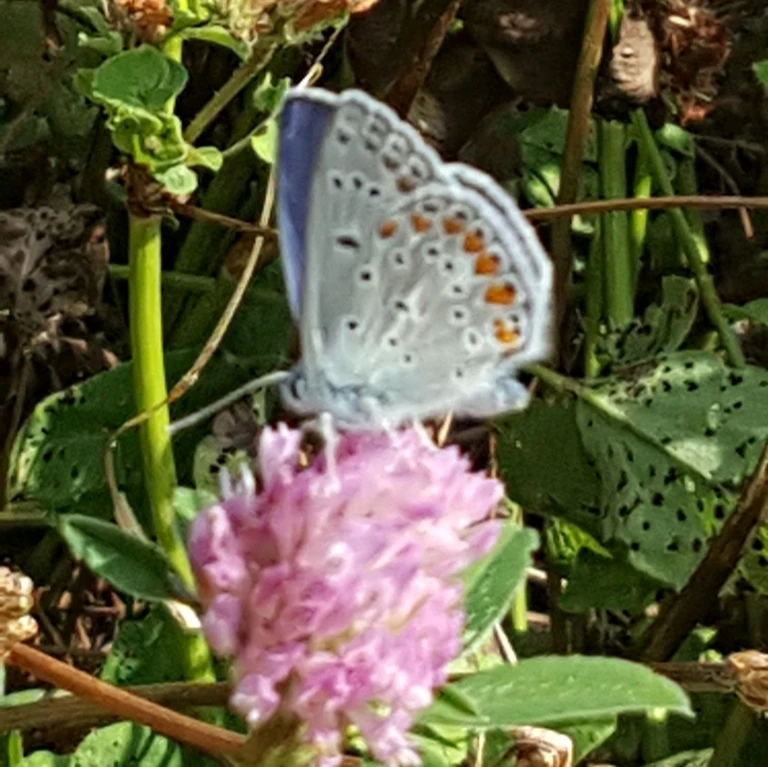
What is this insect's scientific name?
Polyommatus icarus
